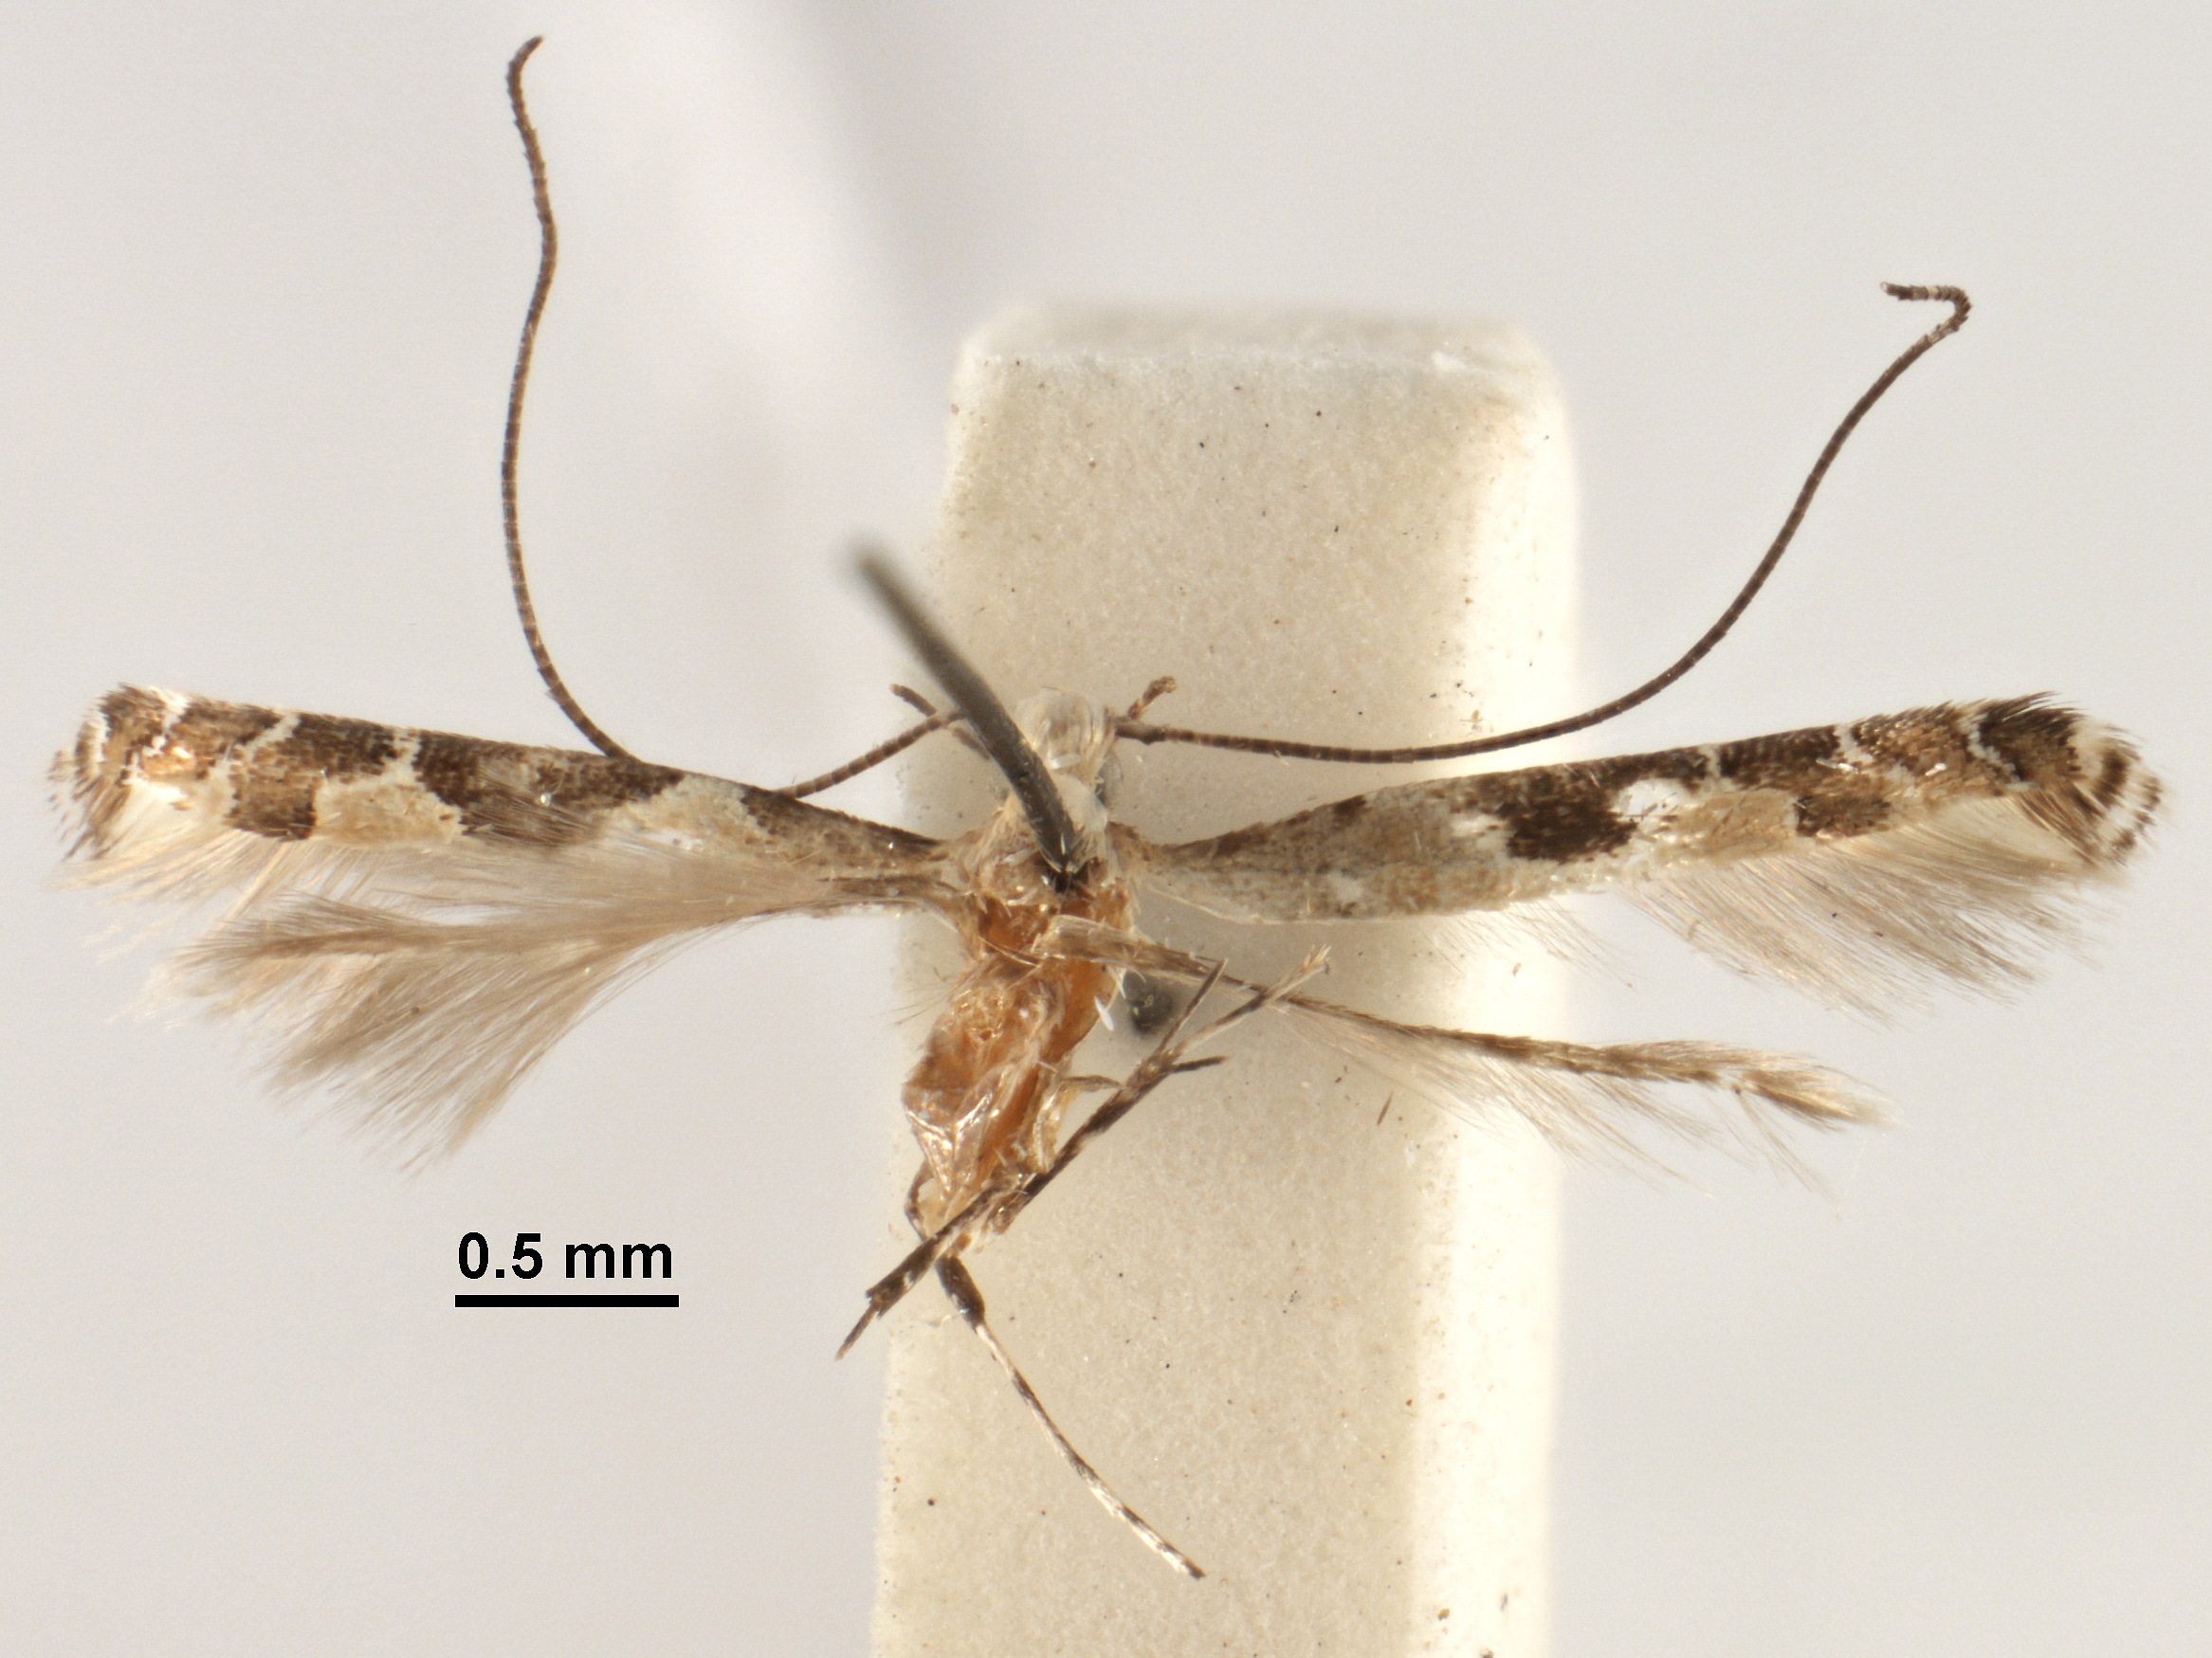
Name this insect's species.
Acrocercops lysibathra
